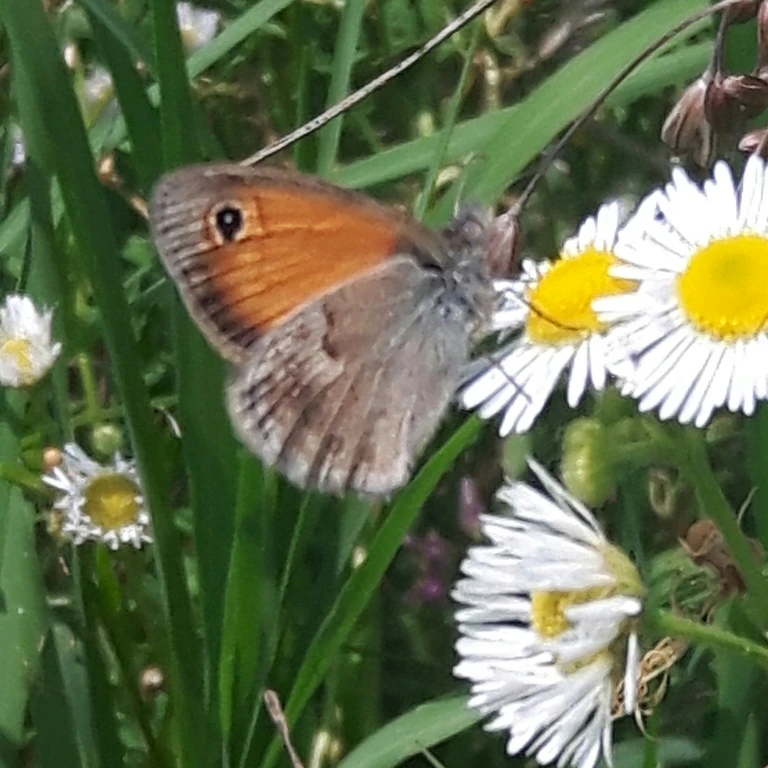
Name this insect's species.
Coenonympha pamphilus
